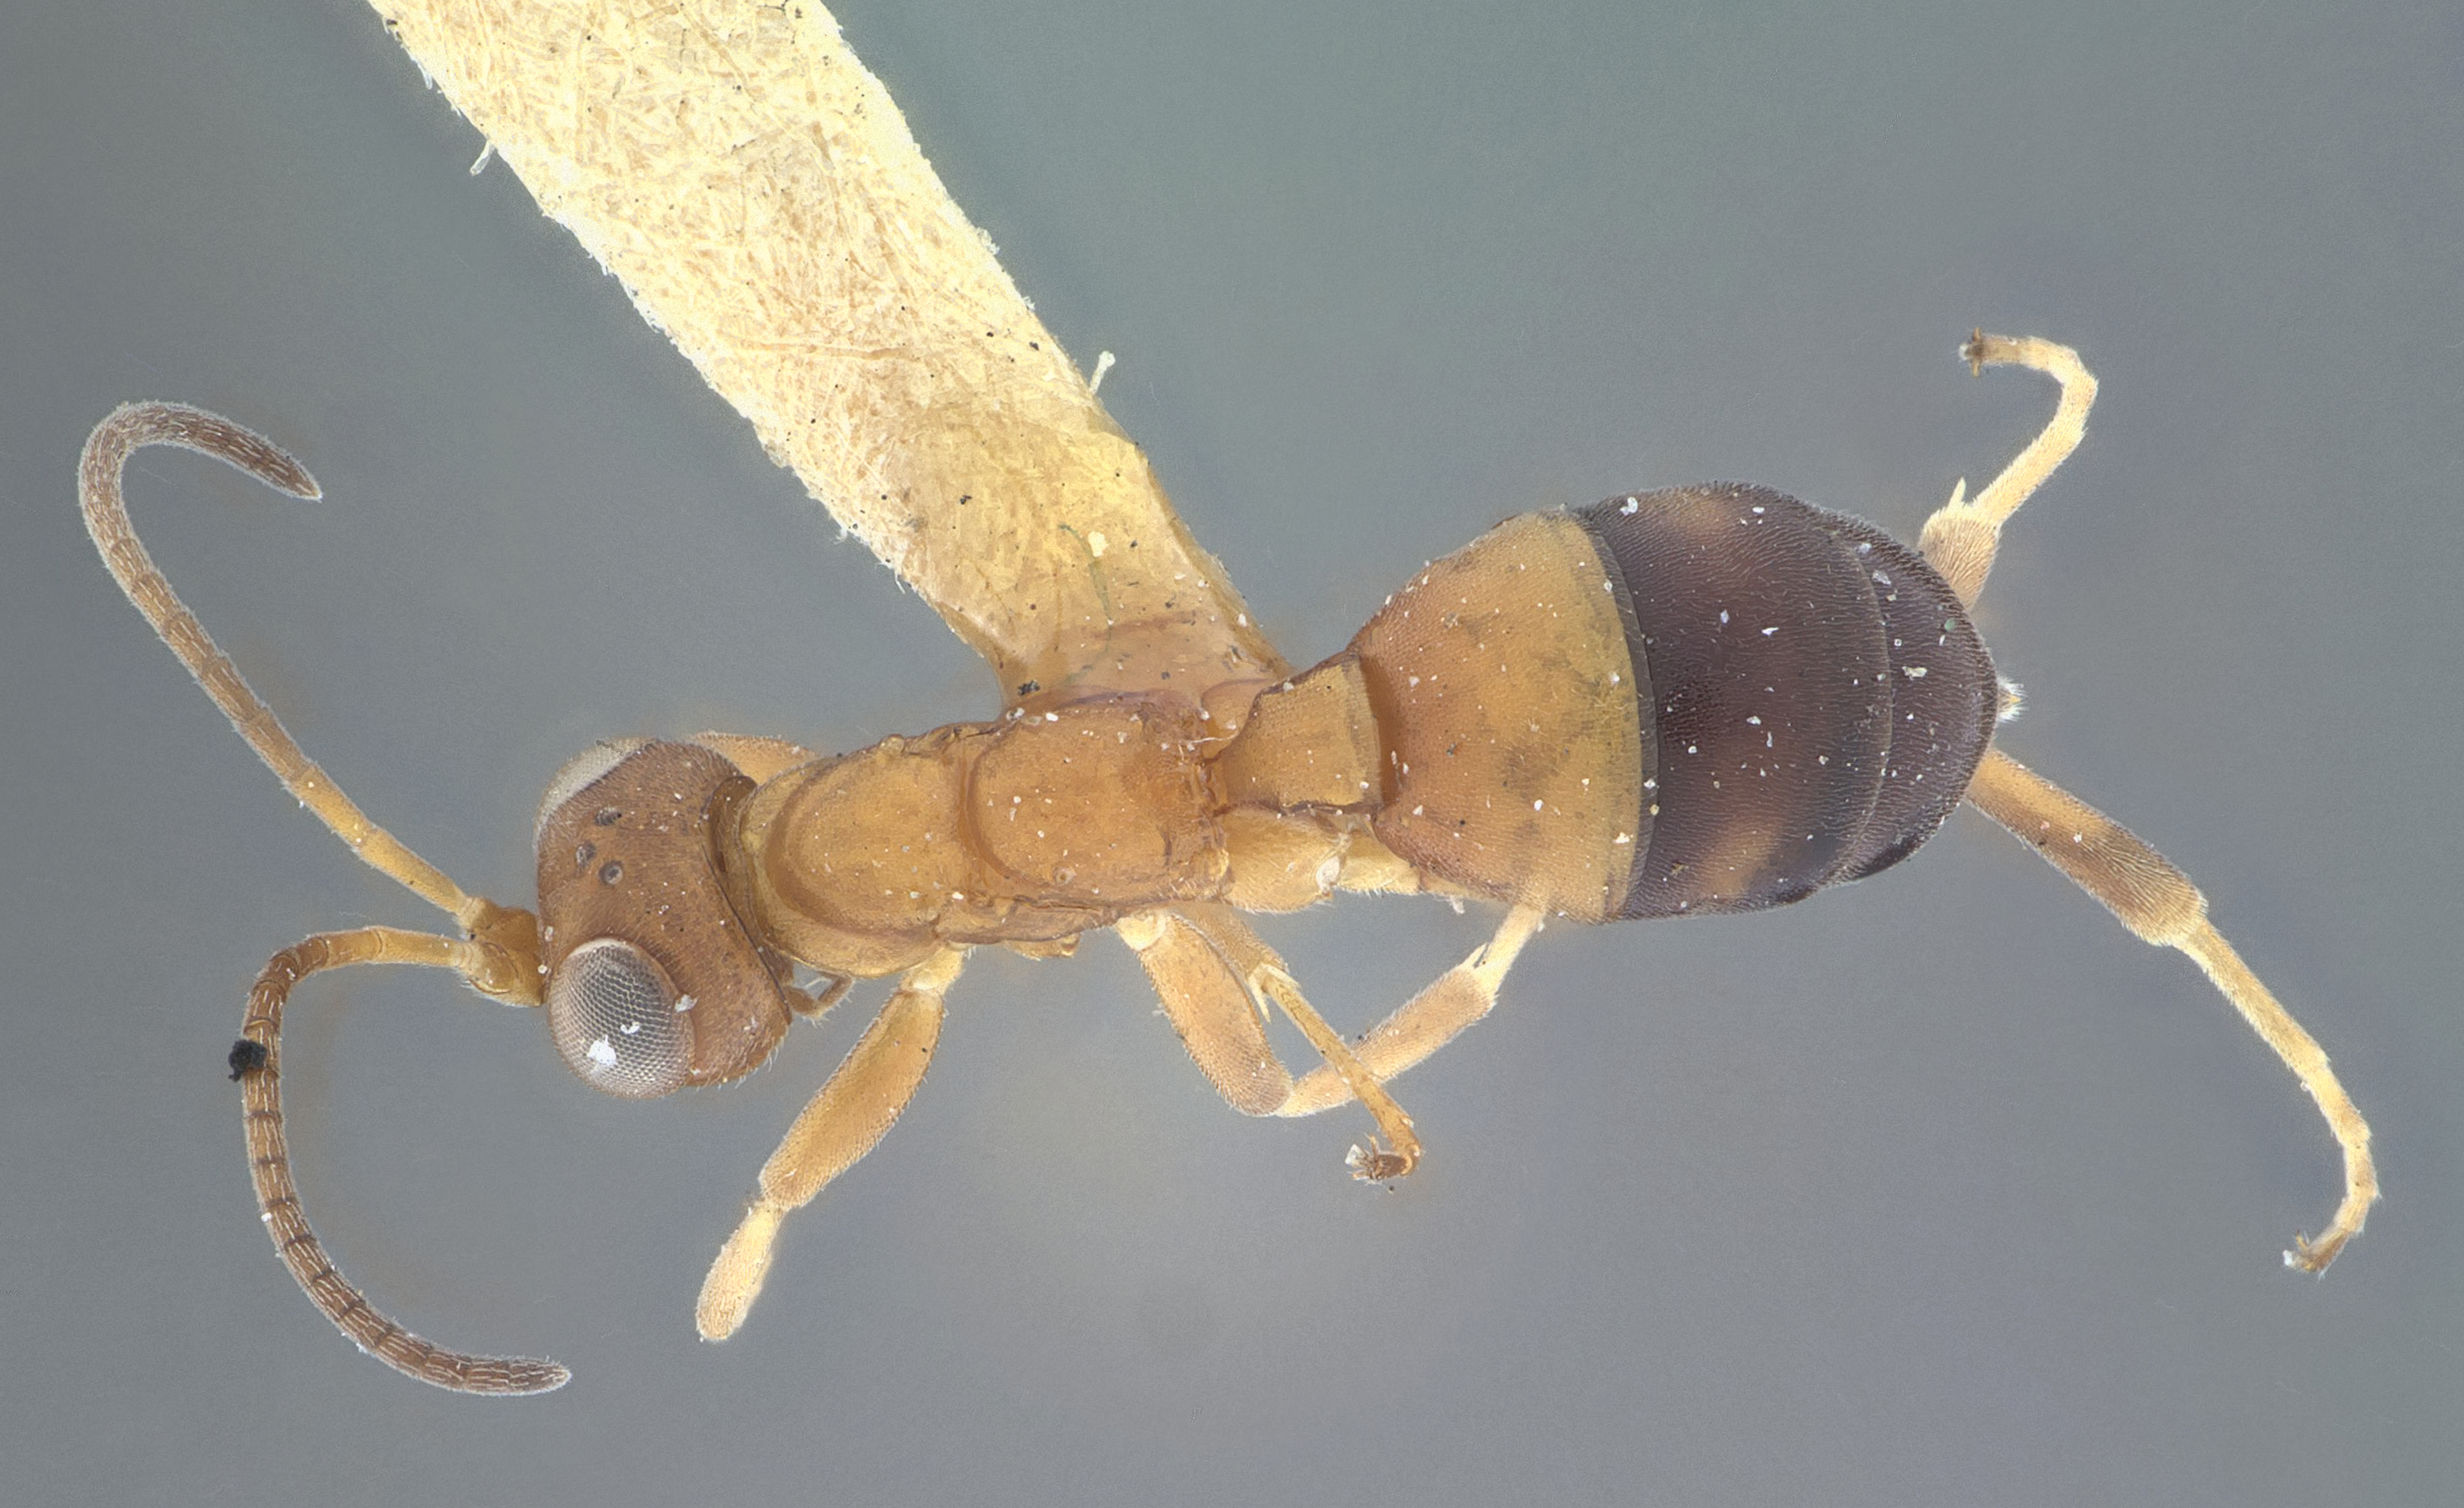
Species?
Pezomachus brevistylus
